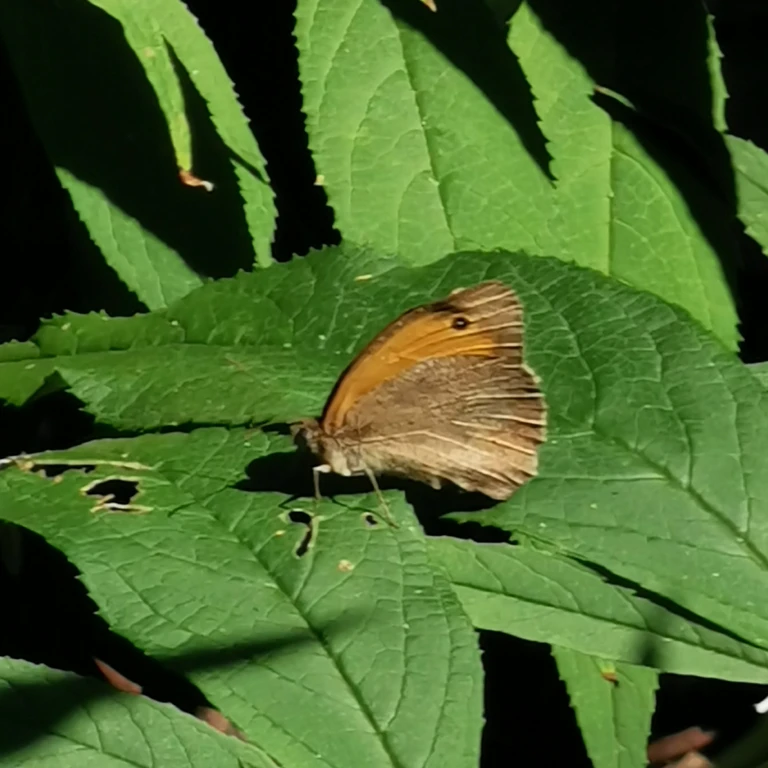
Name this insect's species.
Maniola jurtina
